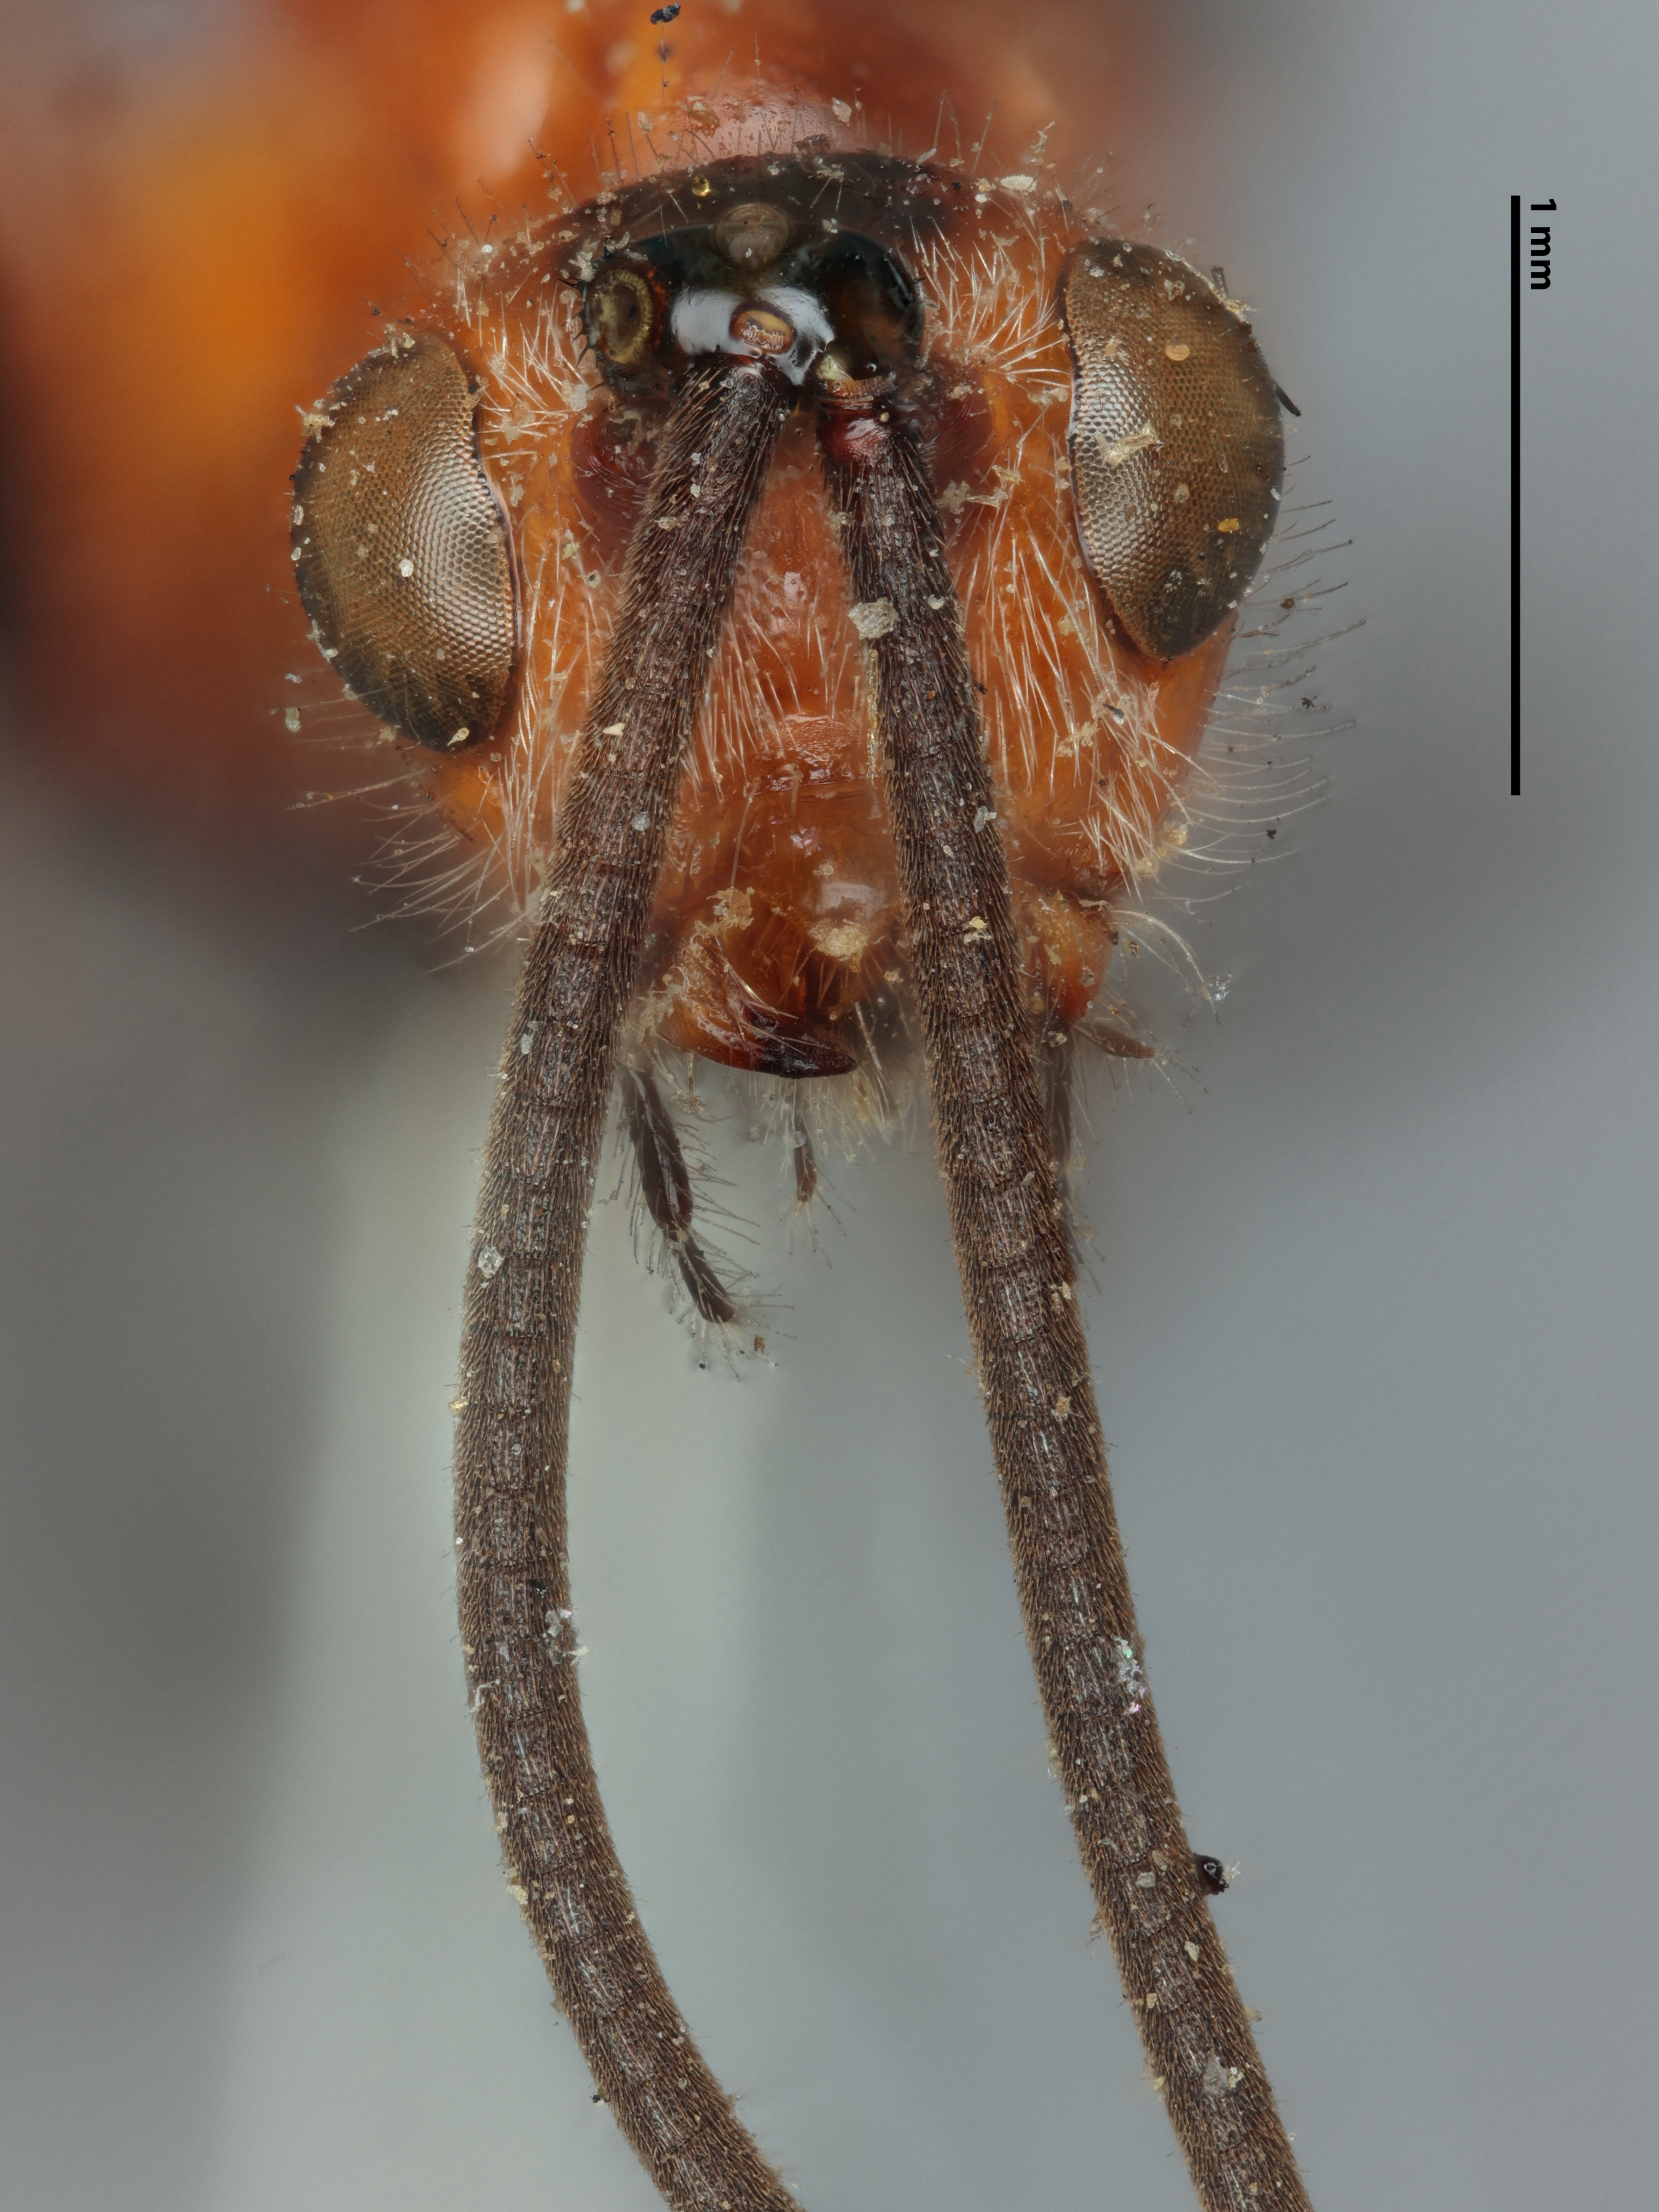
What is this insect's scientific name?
Bracon sanguineus
